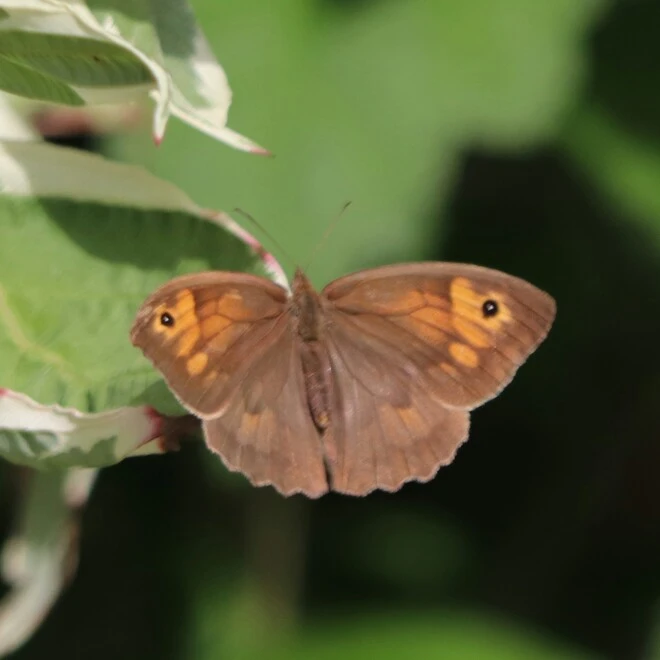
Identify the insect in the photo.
Maniola jurtina
